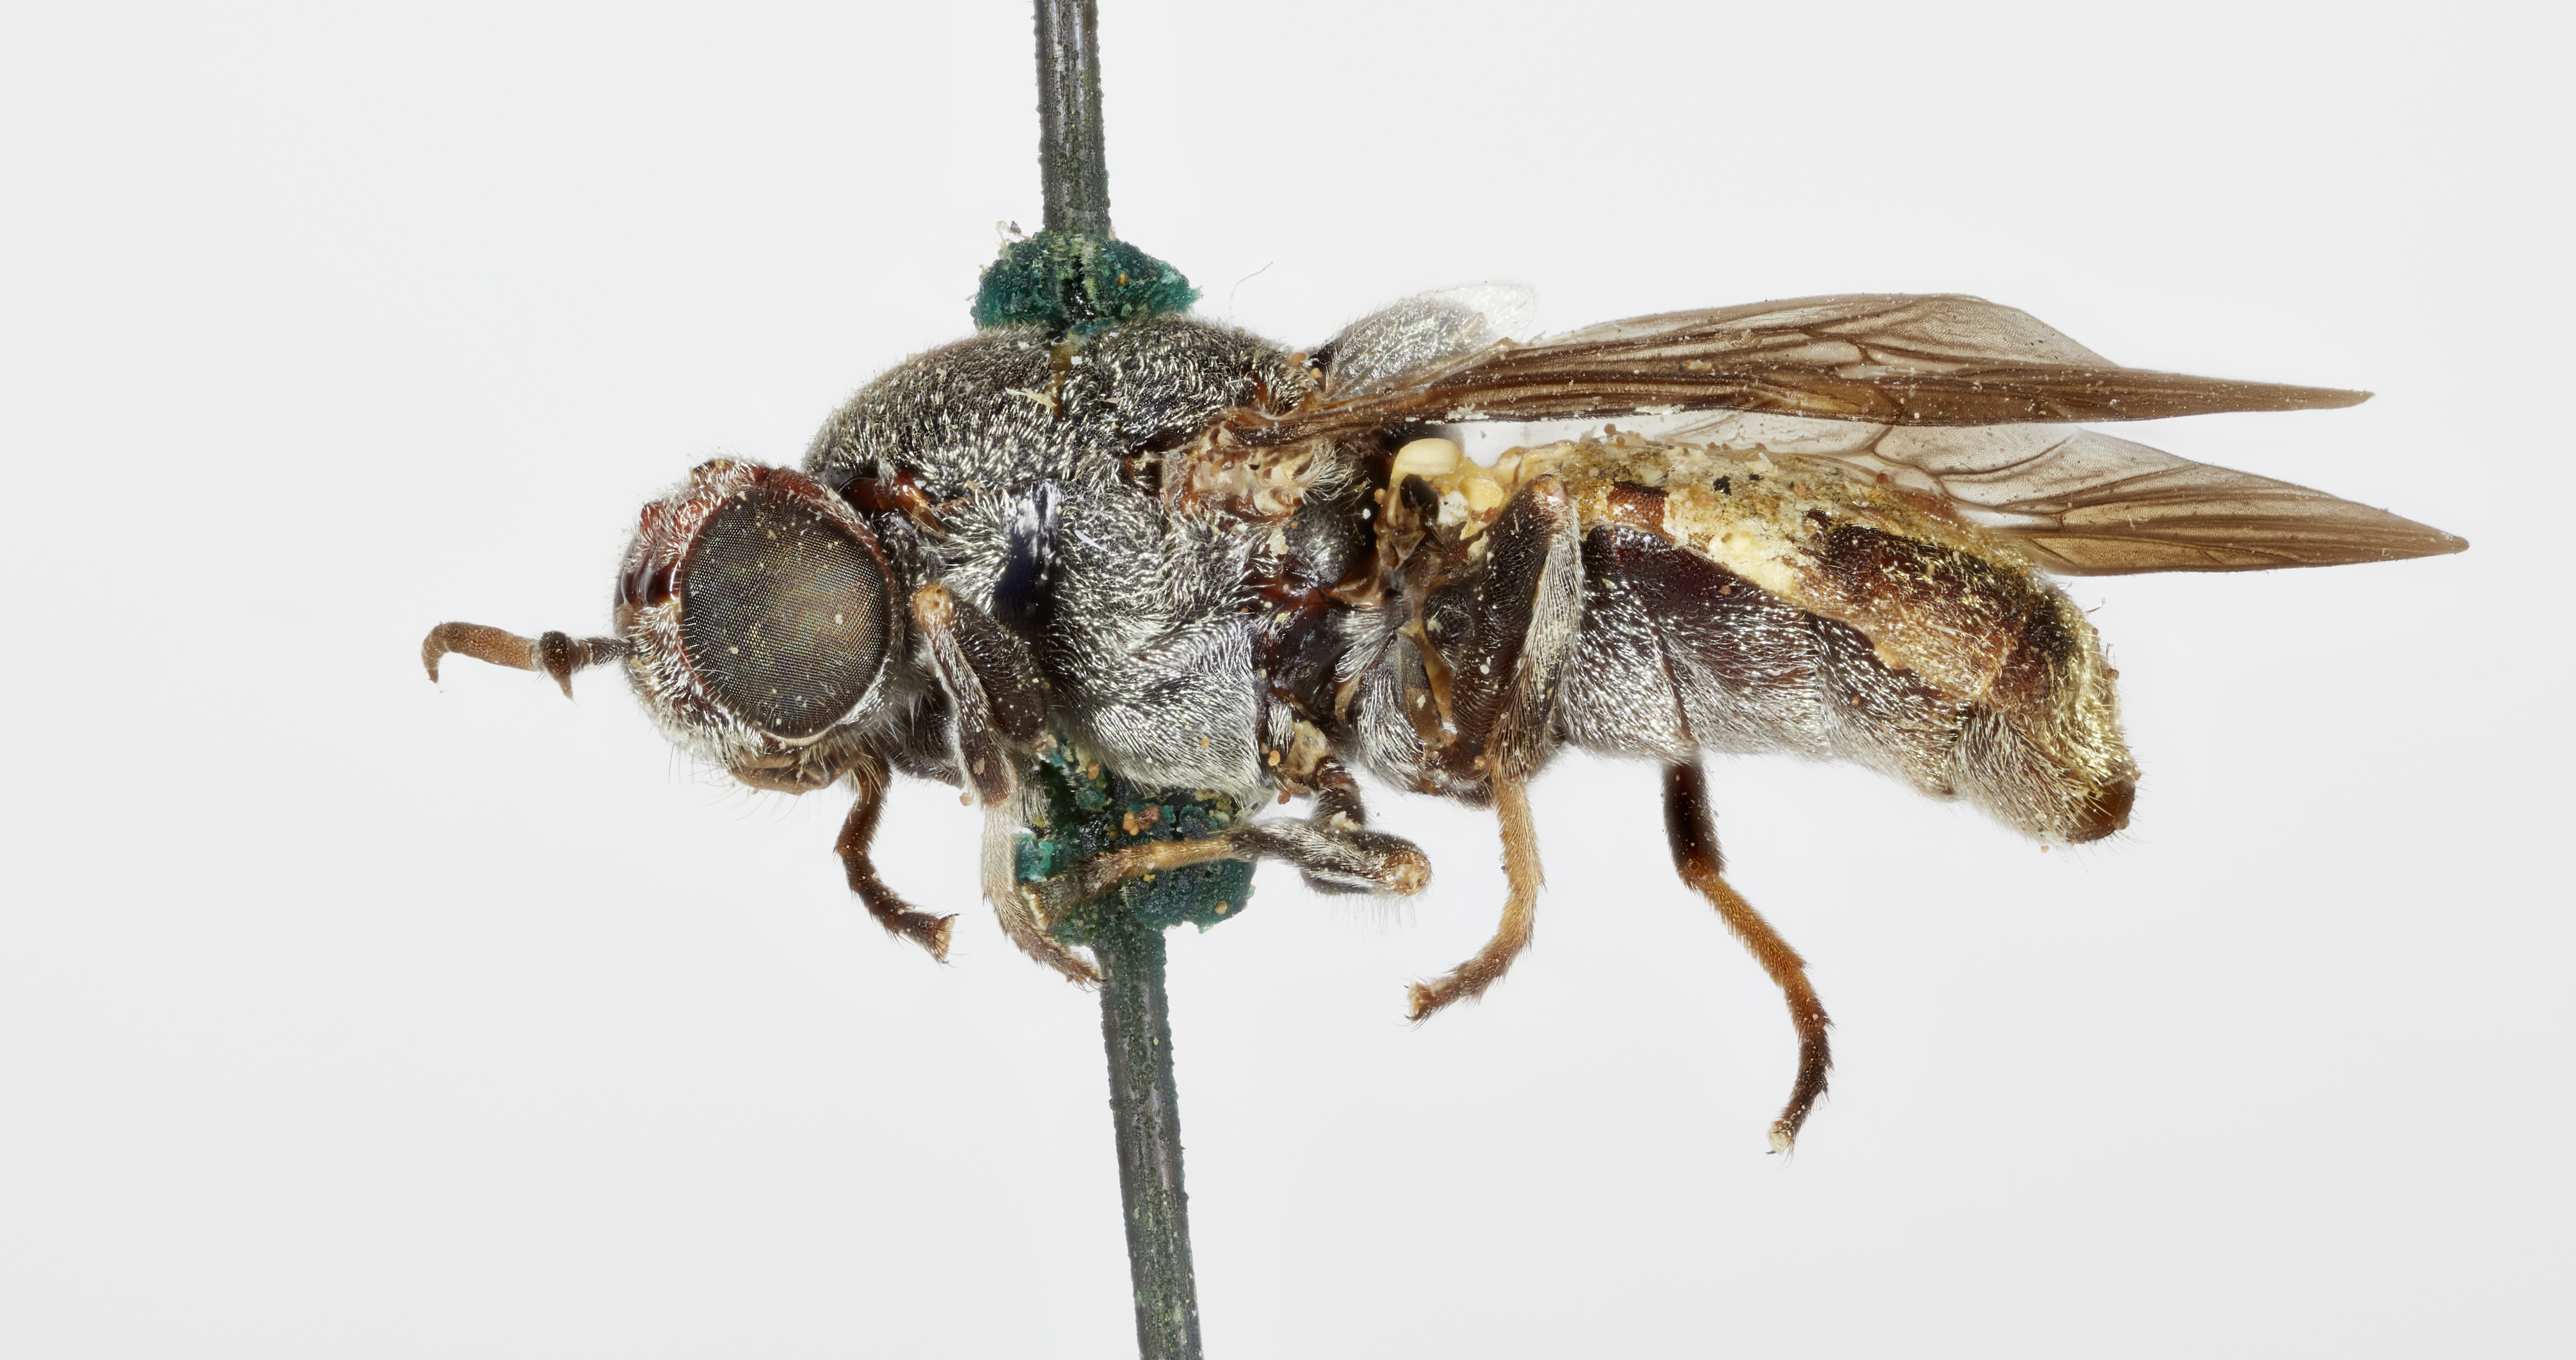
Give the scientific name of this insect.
Cyphomyia schaefferi
